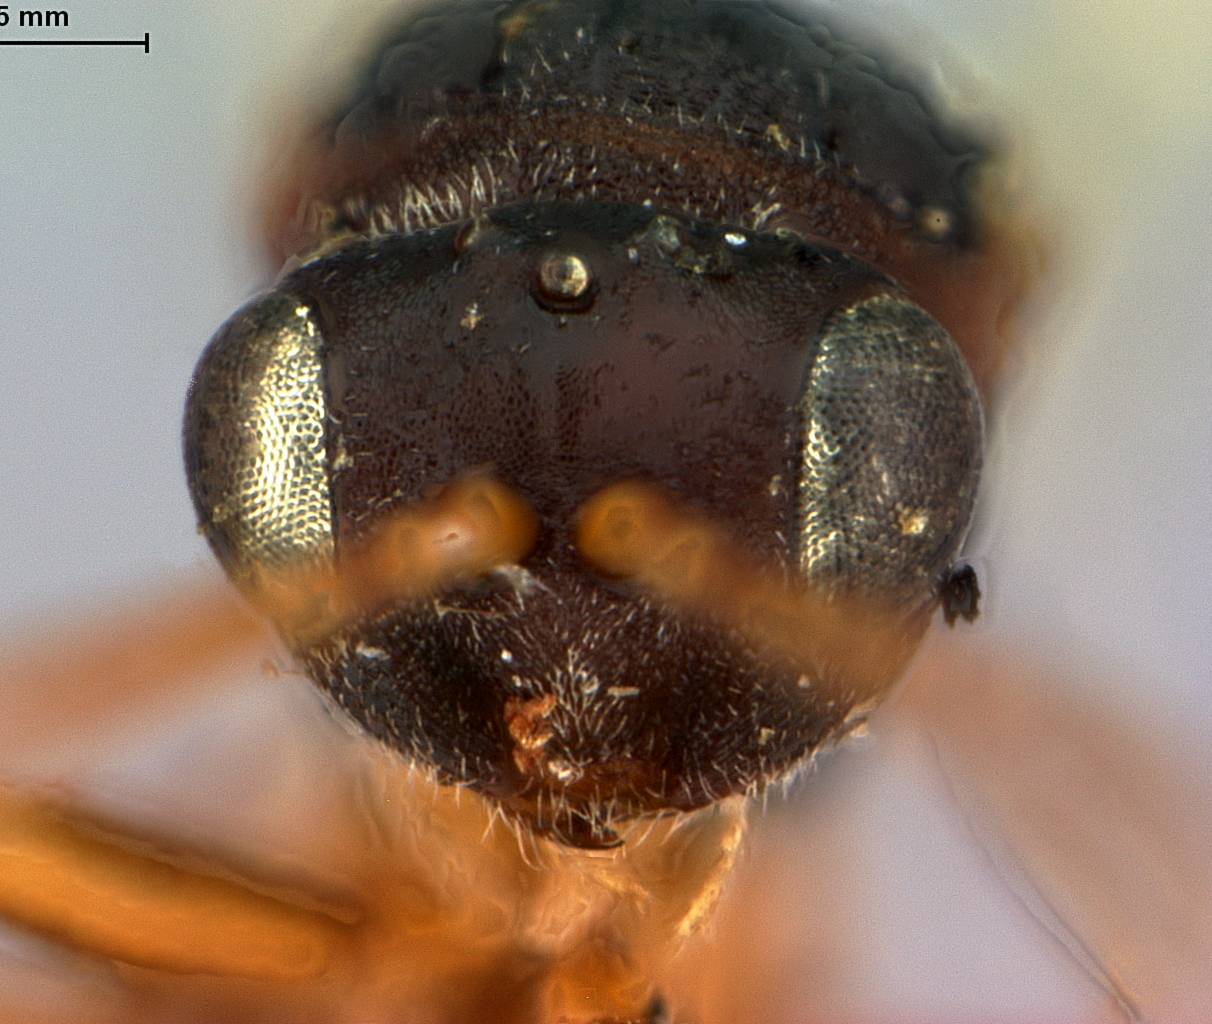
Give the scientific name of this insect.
Aulax ambrosiaecola
